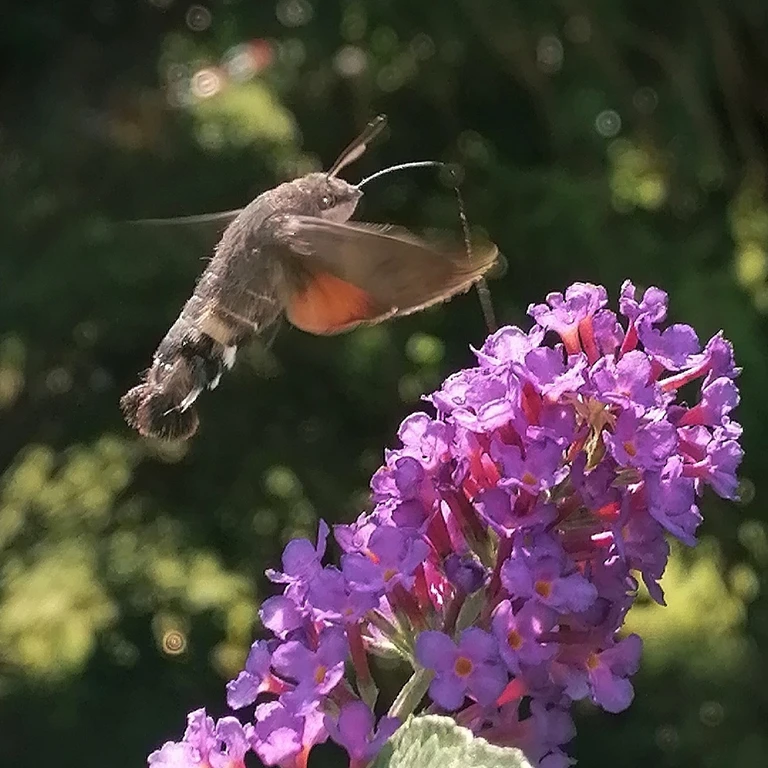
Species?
Macroglossum stellatarum
